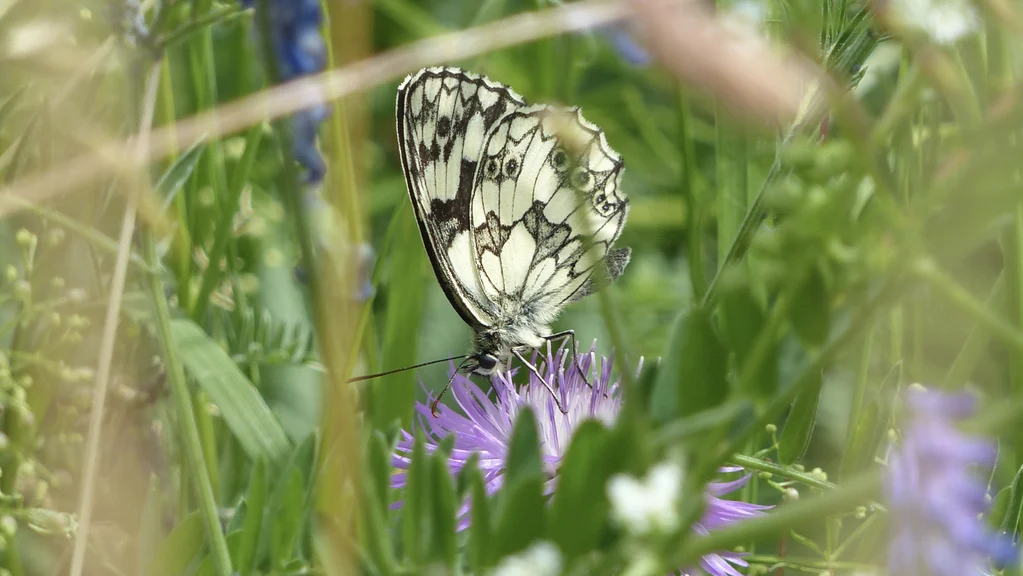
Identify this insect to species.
Melanargia galathea
